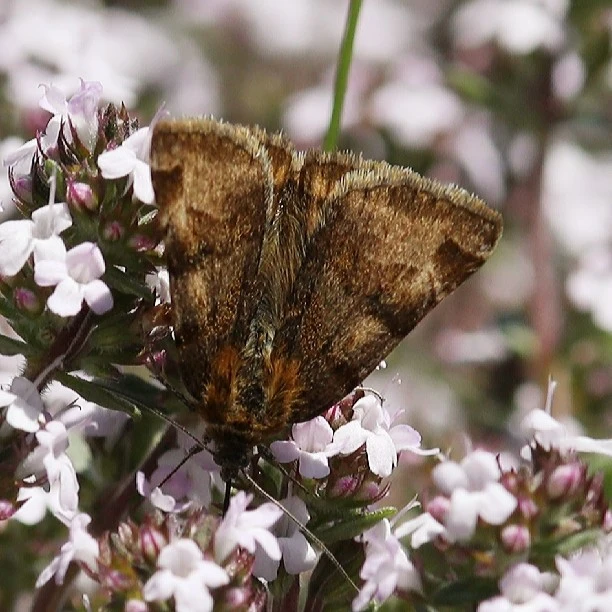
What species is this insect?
Euclidia glyphica
